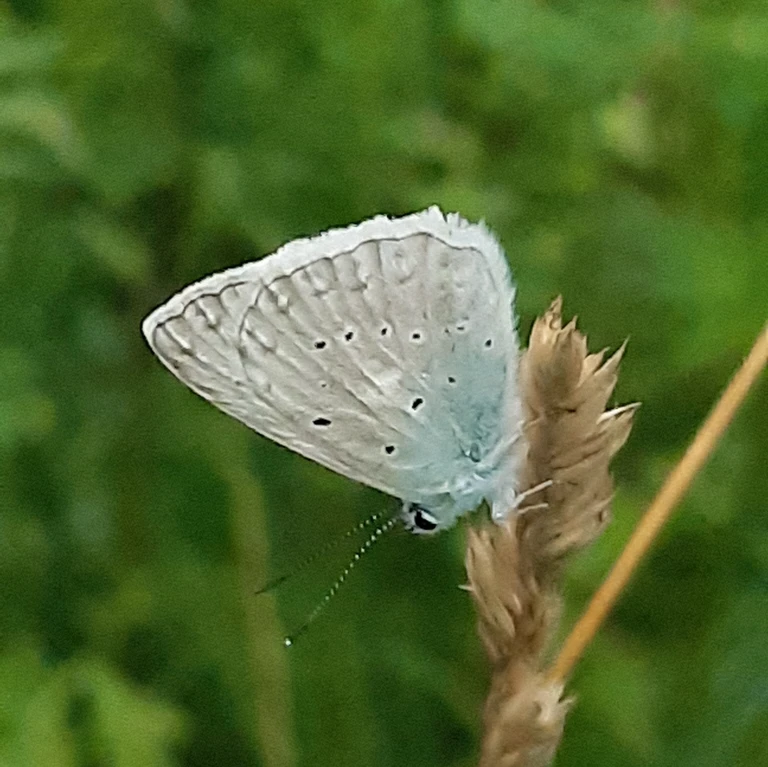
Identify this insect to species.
Polyommatus daphnis
